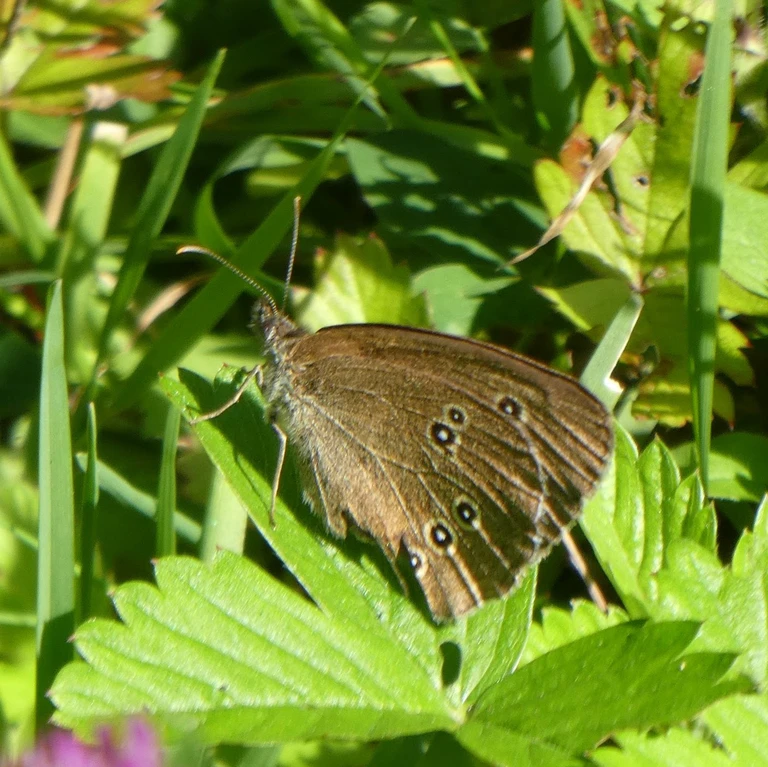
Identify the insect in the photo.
Aphantopus hyperantus
